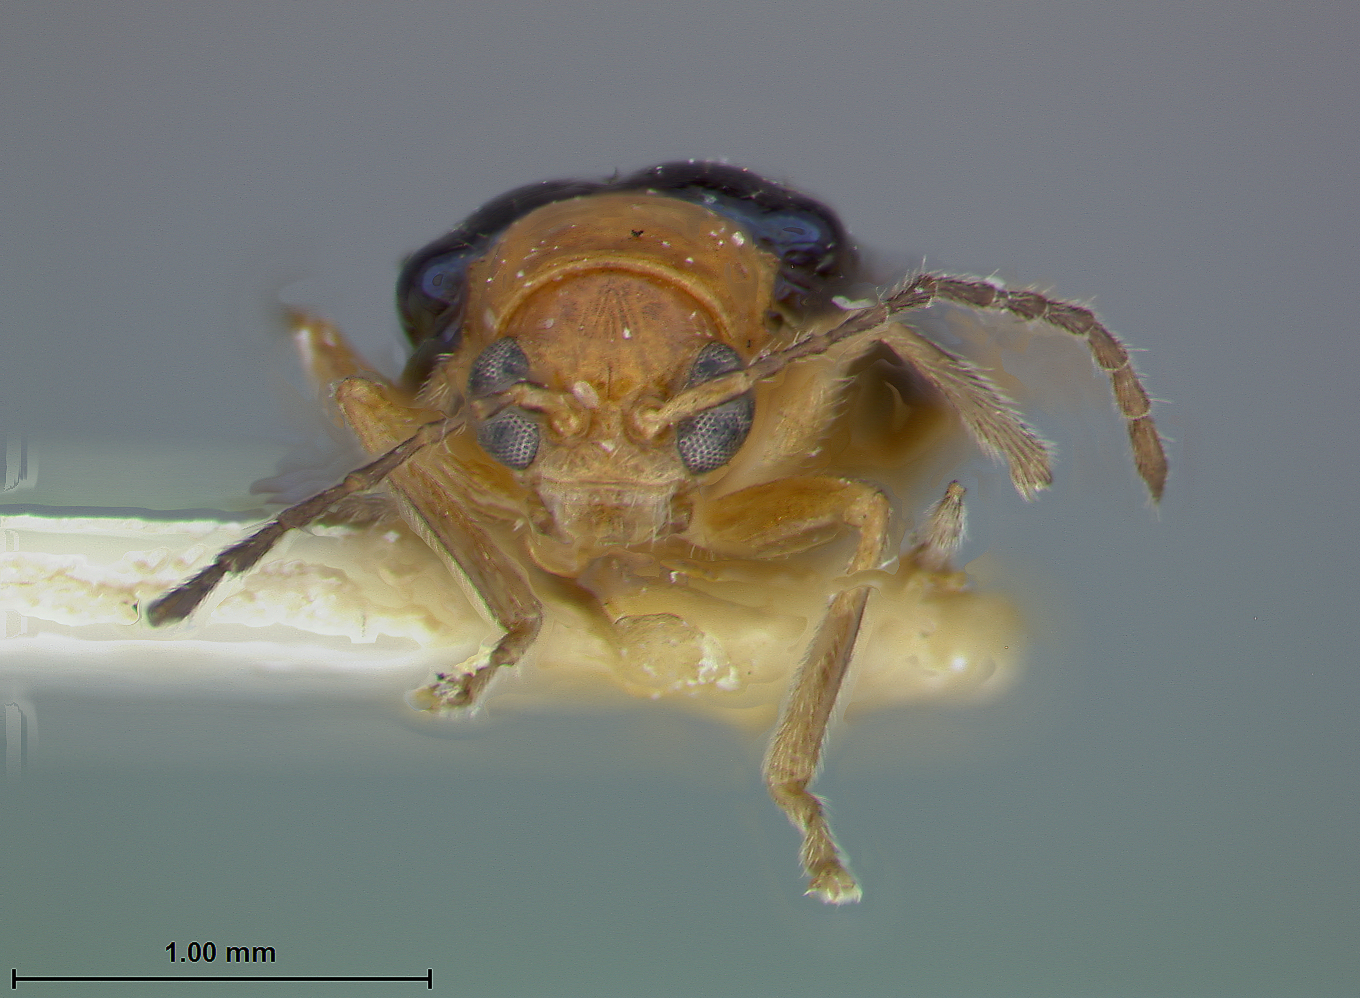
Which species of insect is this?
Ectmesopus angusticollis
